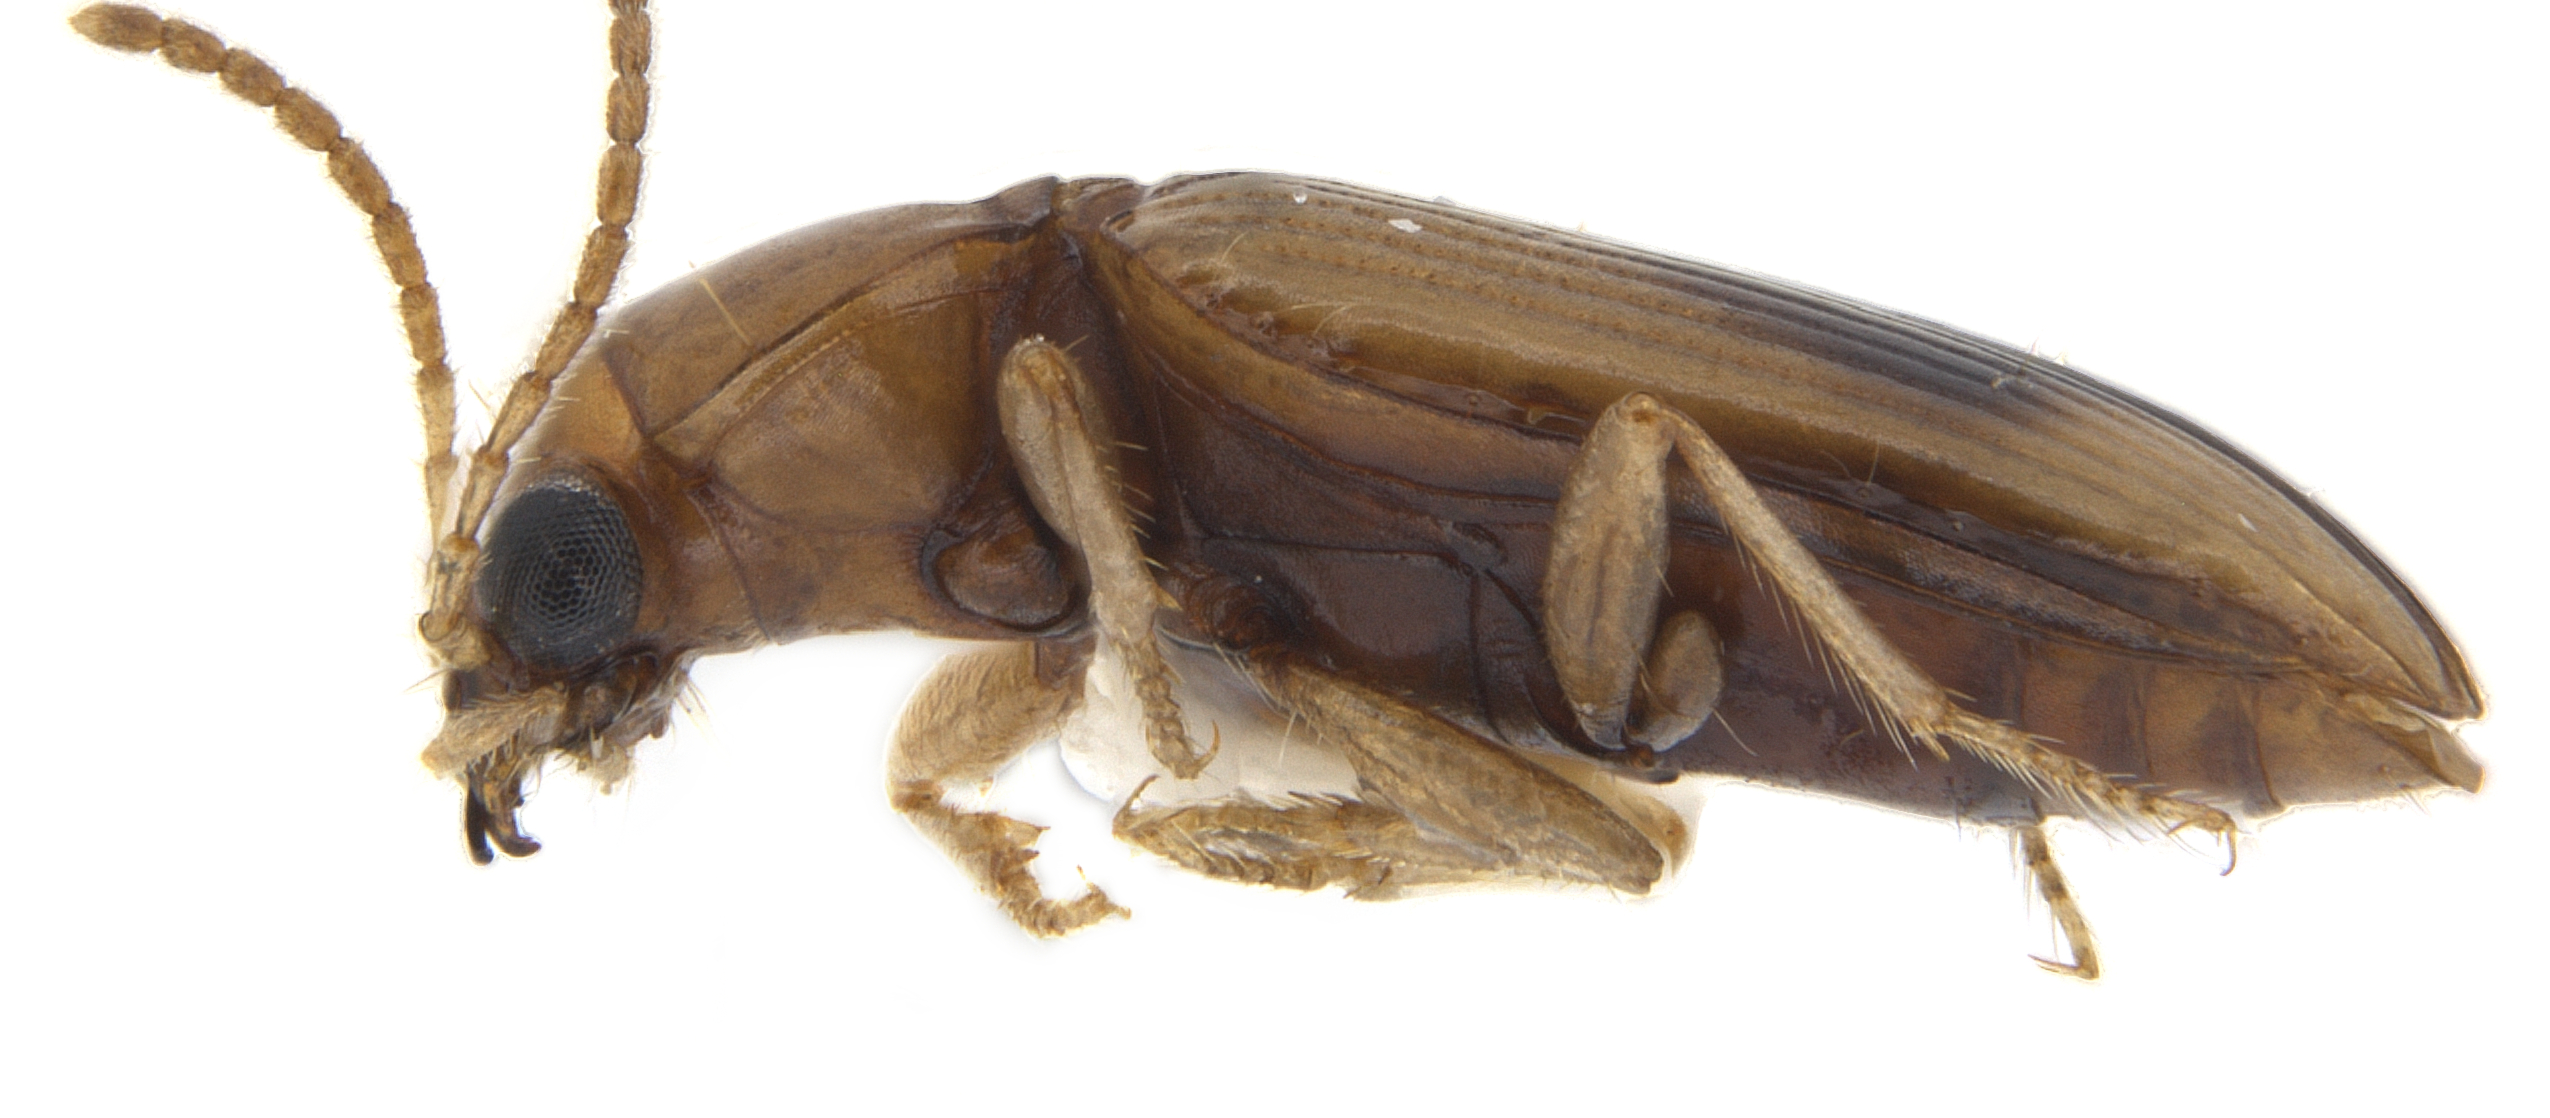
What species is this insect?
Pericompsus acon
